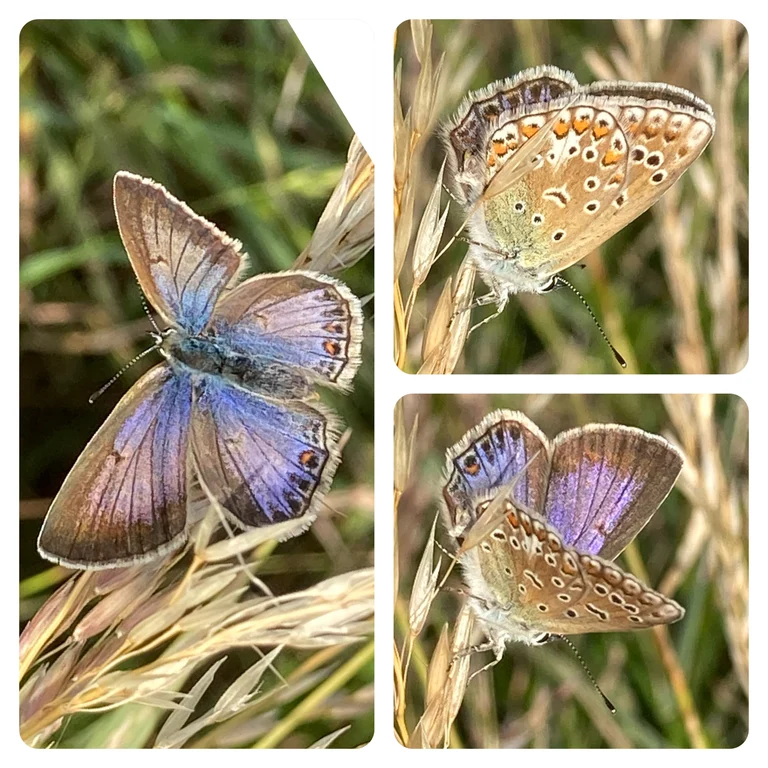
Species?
Polyommatus icarus
